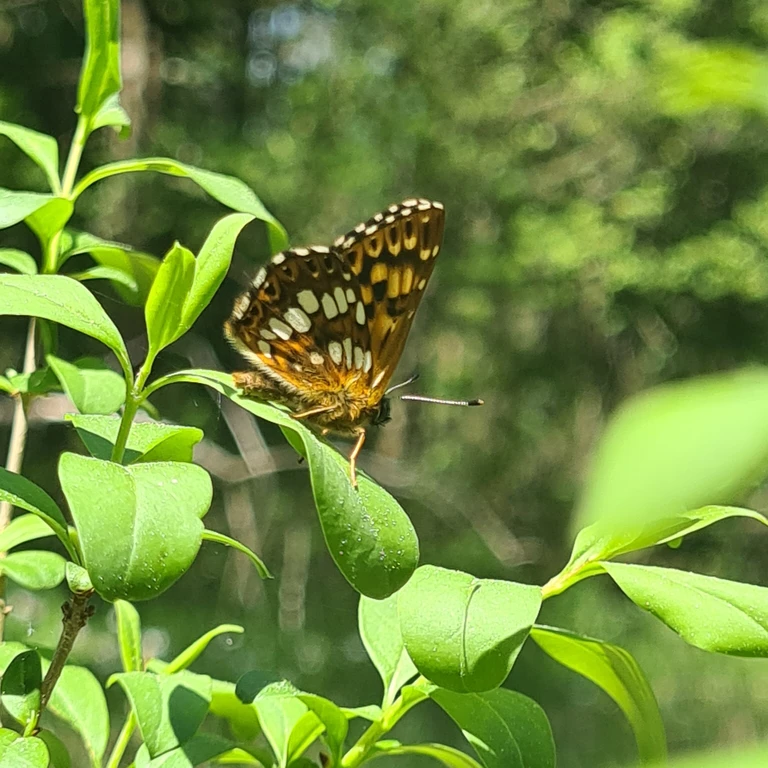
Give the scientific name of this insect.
Hamearis lucina
